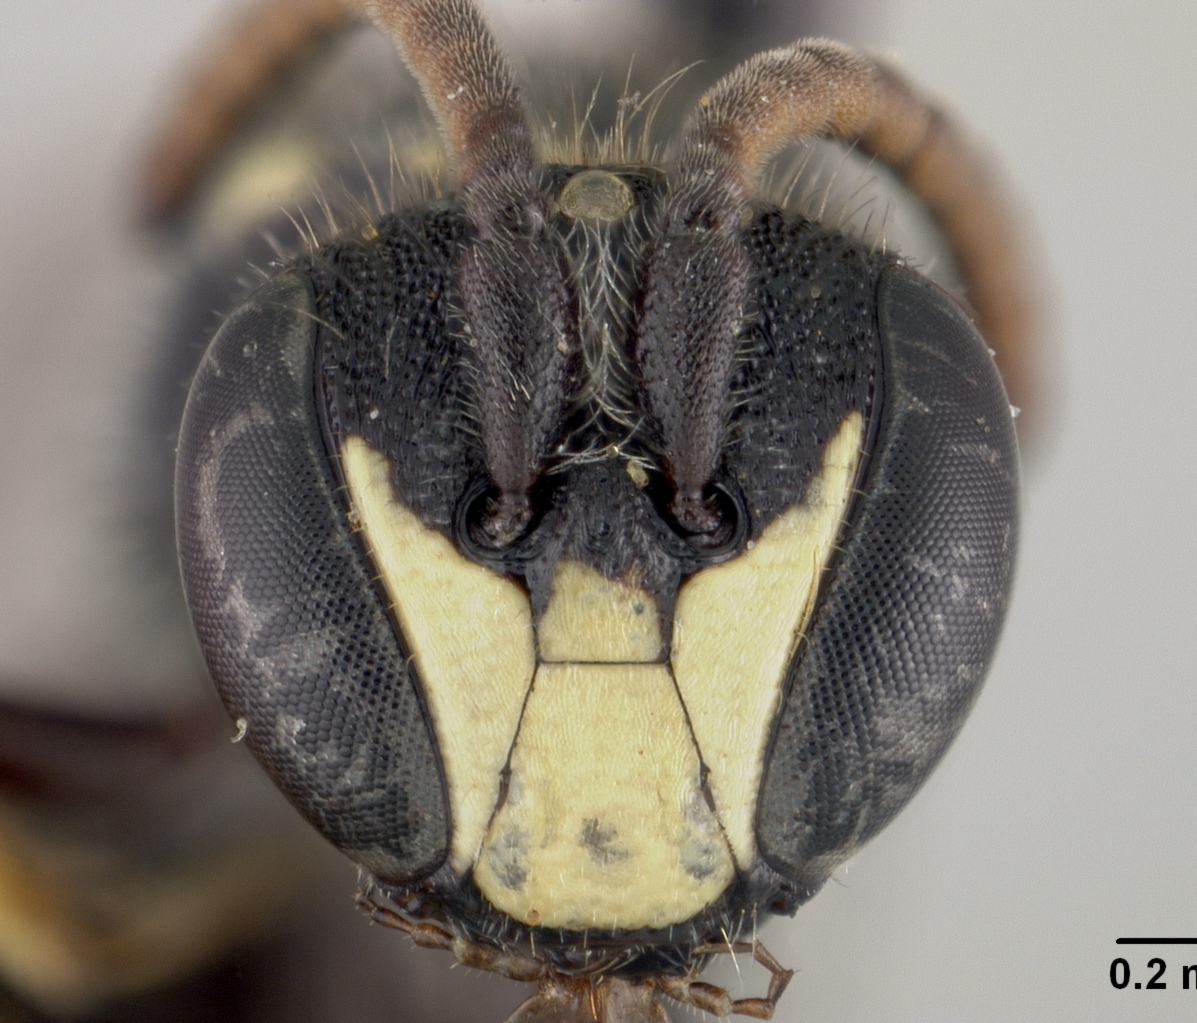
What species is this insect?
Hylaeus polifolii
